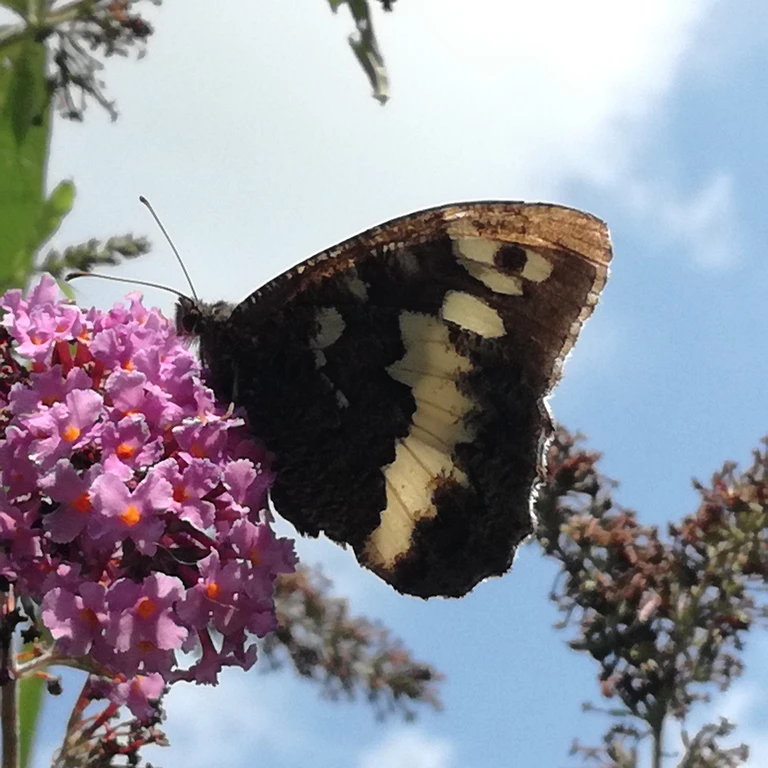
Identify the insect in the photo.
Brintesia circe
